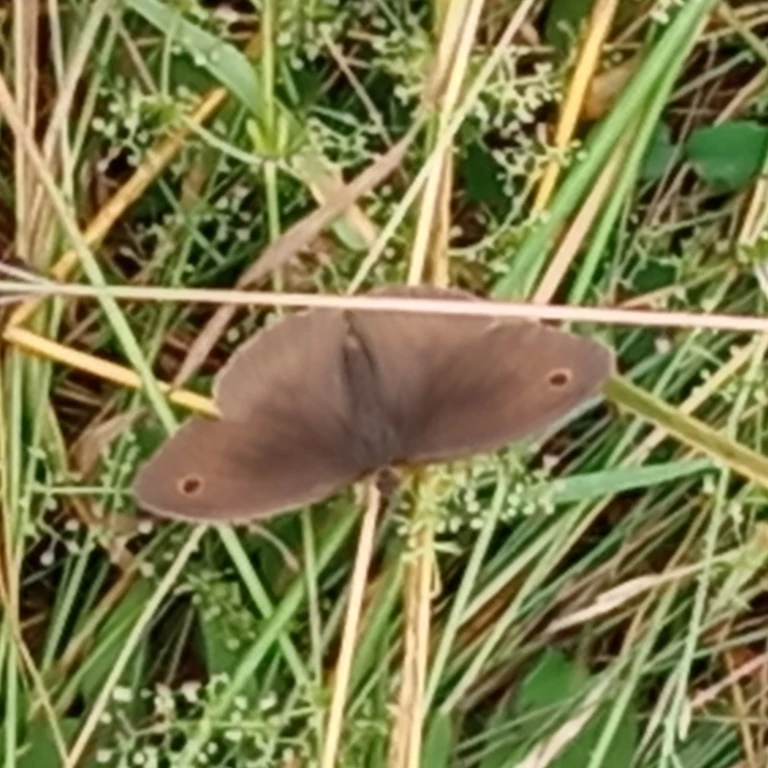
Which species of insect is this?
Maniola jurtina
